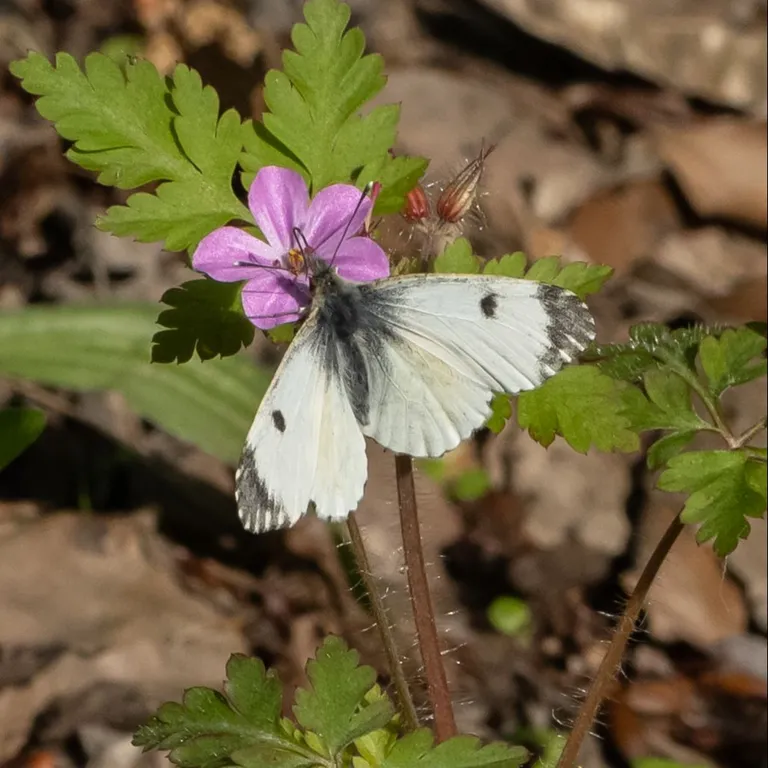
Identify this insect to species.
Anthocharis cardamines
